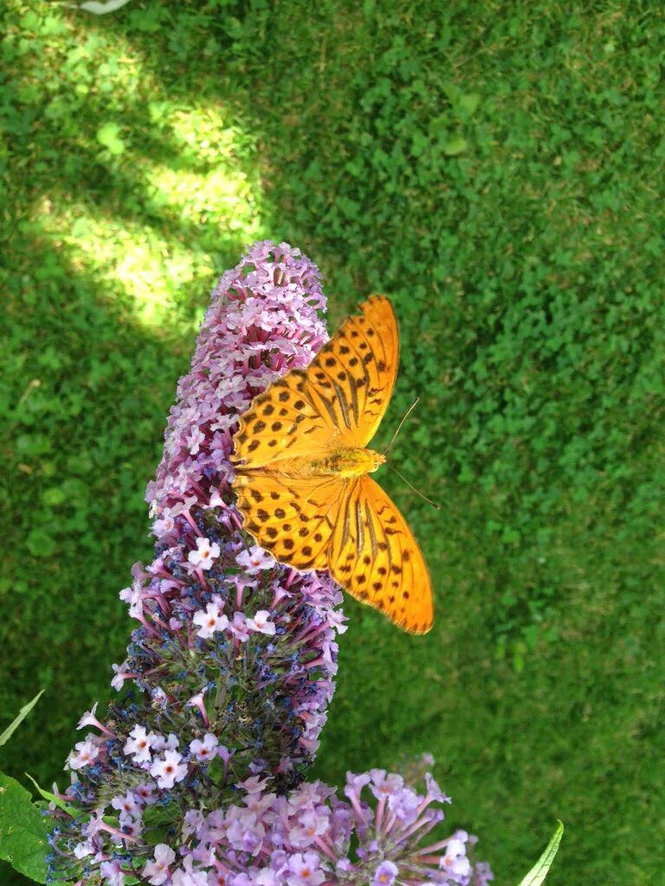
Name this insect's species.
Argynnis paphia
